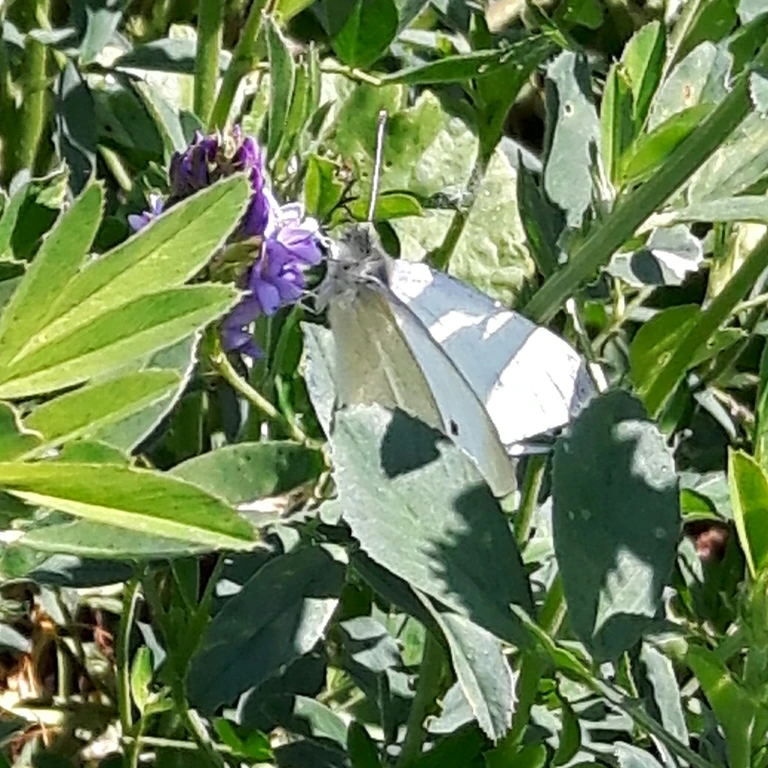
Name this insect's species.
Pieris rapae
